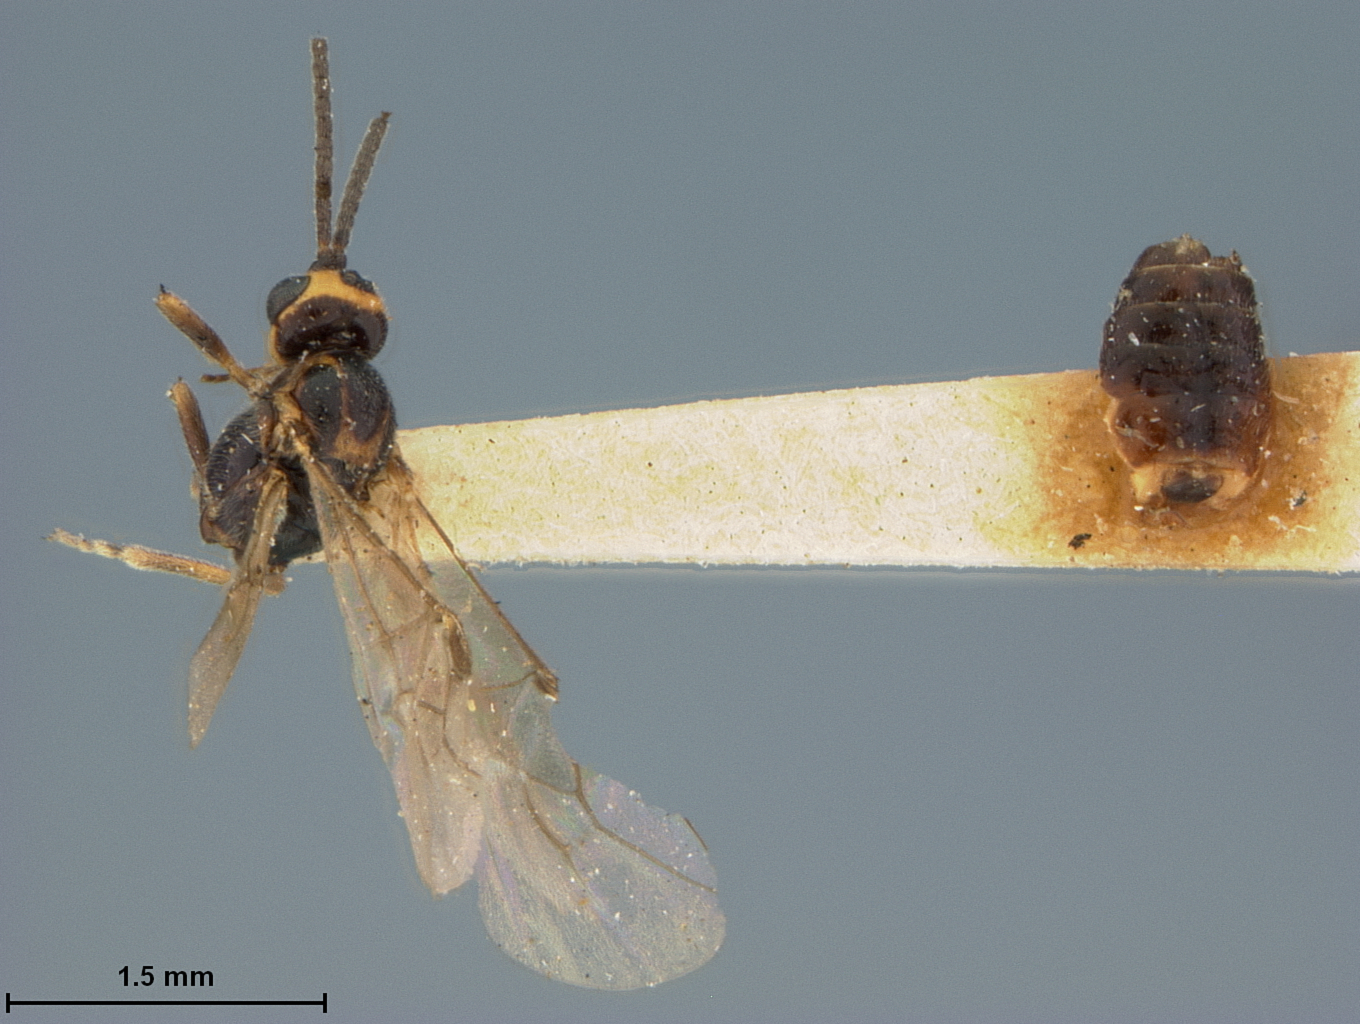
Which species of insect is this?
Bracon juglandis
